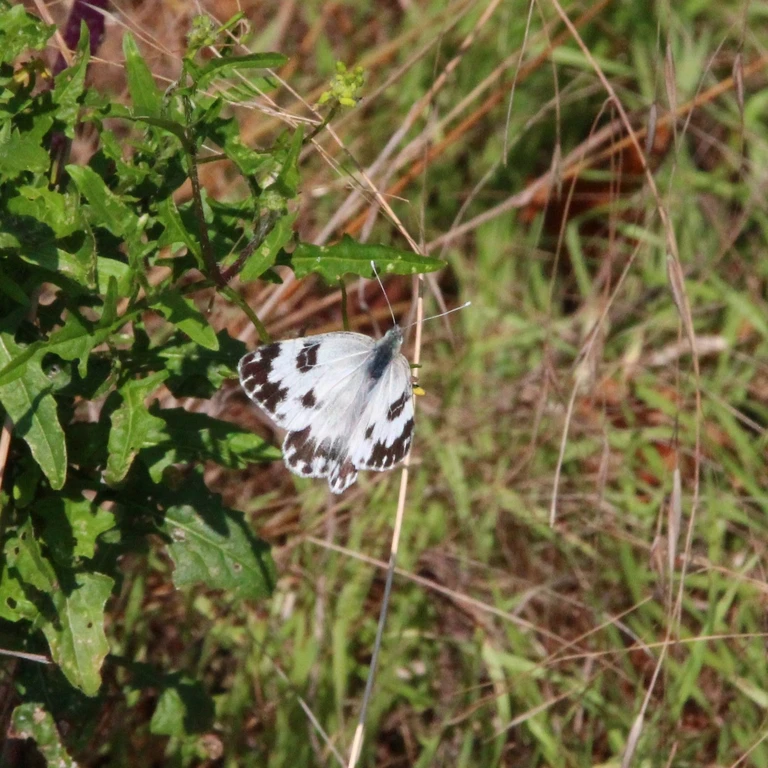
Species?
Pontia edusa
